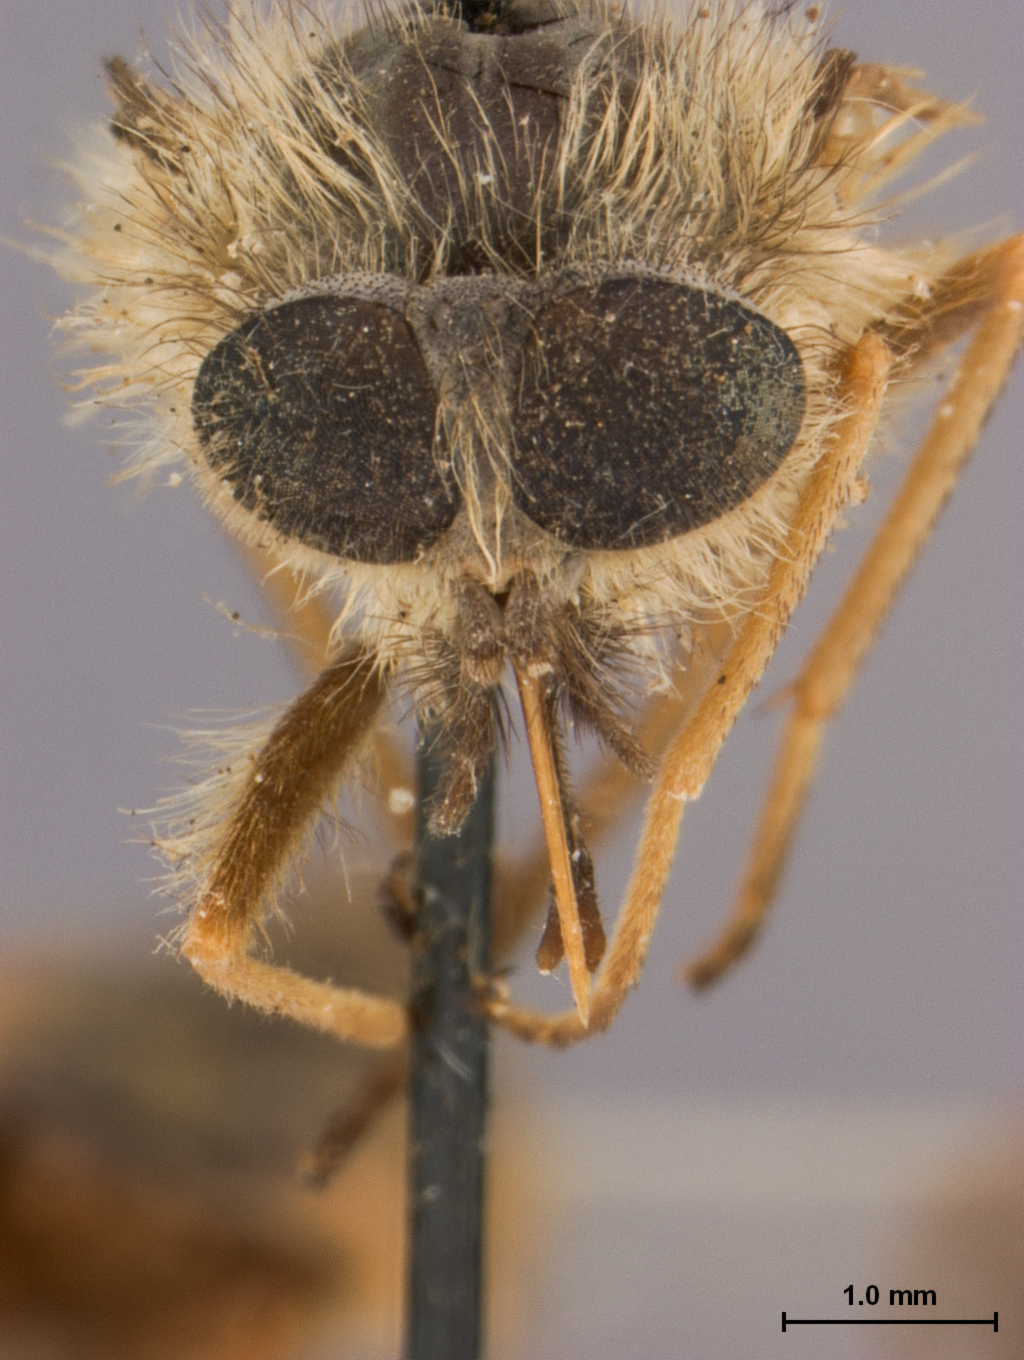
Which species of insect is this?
Mesomyia constrictifrons
